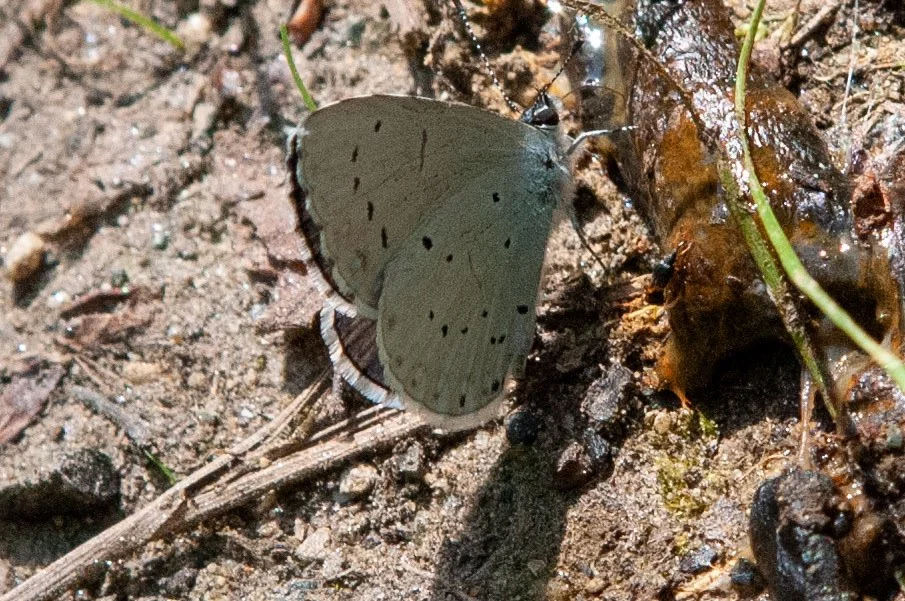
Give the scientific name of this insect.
Celastrina argiolus
